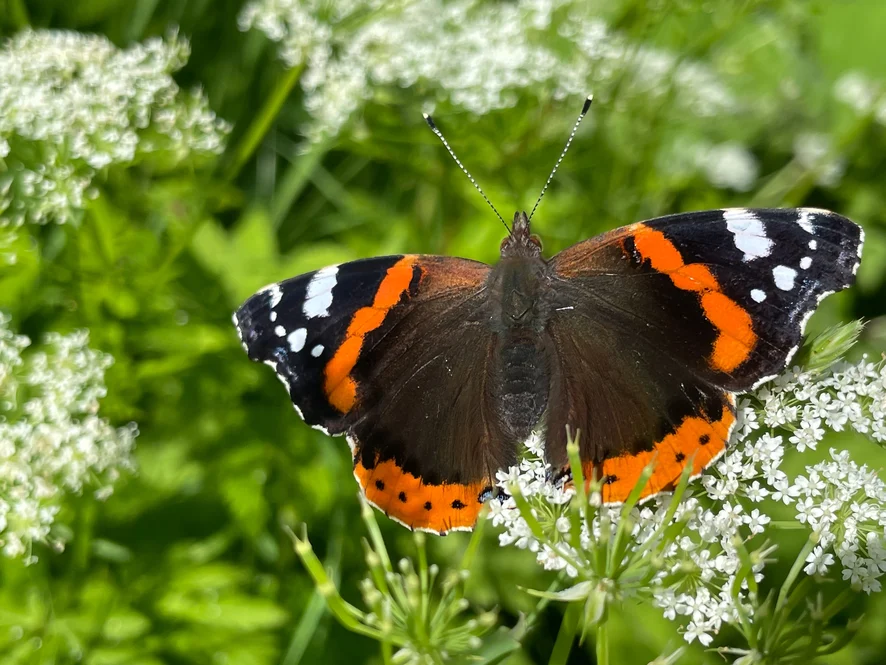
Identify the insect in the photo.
Vanessa atalanta
